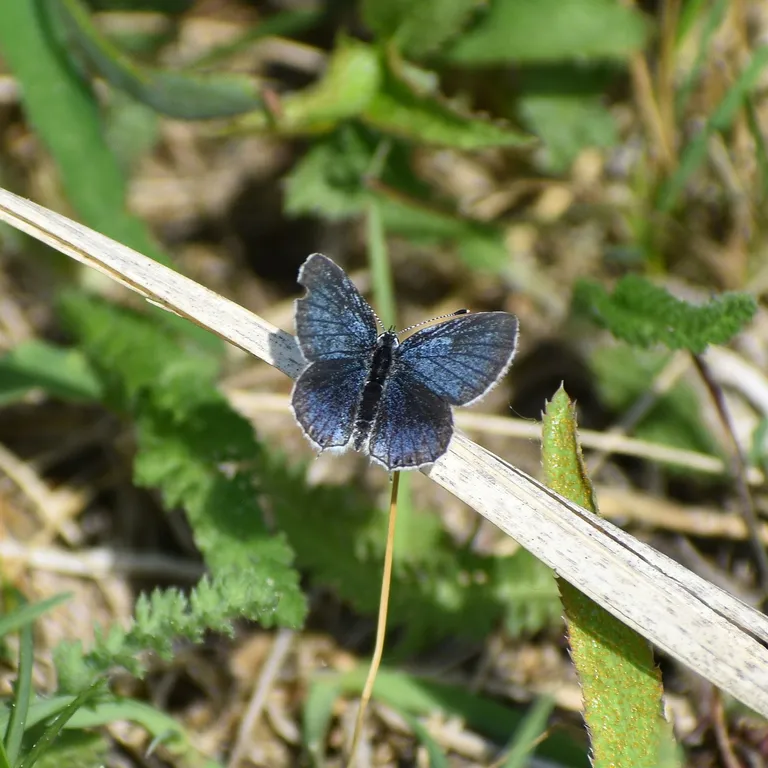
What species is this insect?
Cupido argiades (also Elkalyce argiades)
